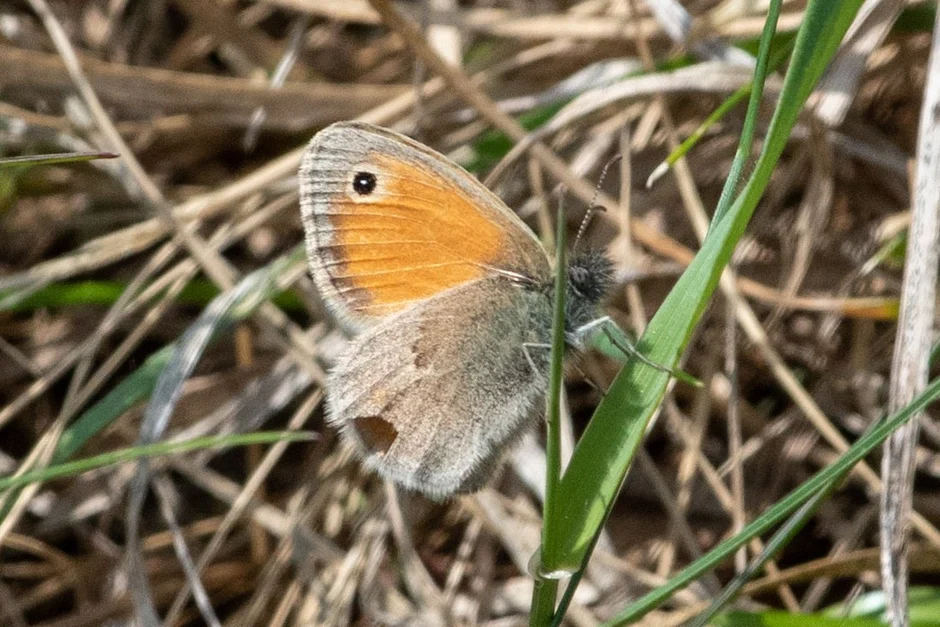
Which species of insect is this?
Coenonympha pamphilus
